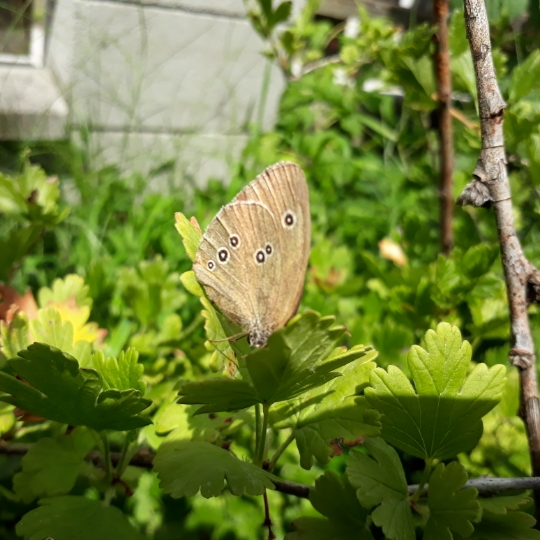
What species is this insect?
Aphantopus hyperantus
